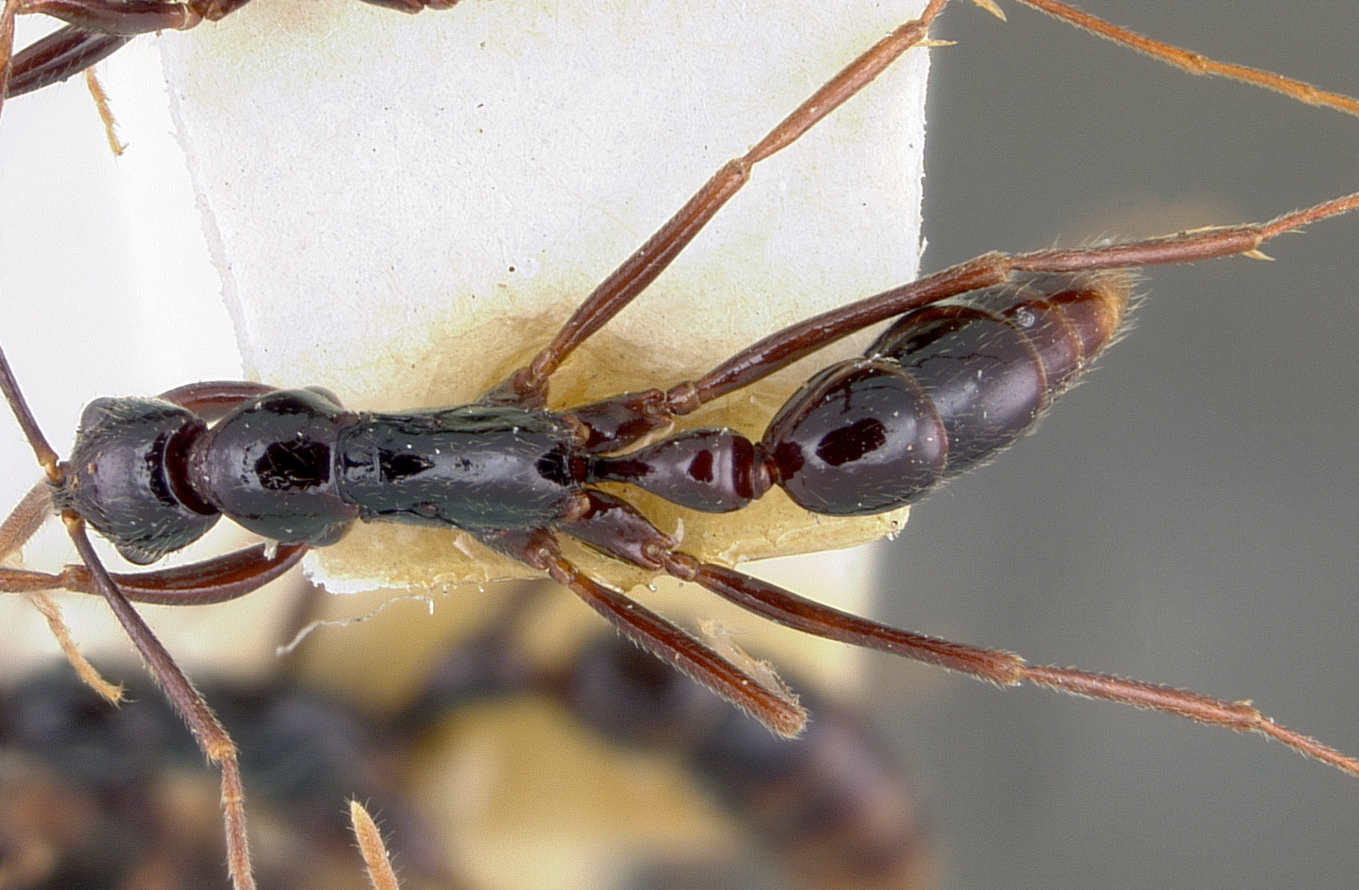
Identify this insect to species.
Leptogenys vitiensis
